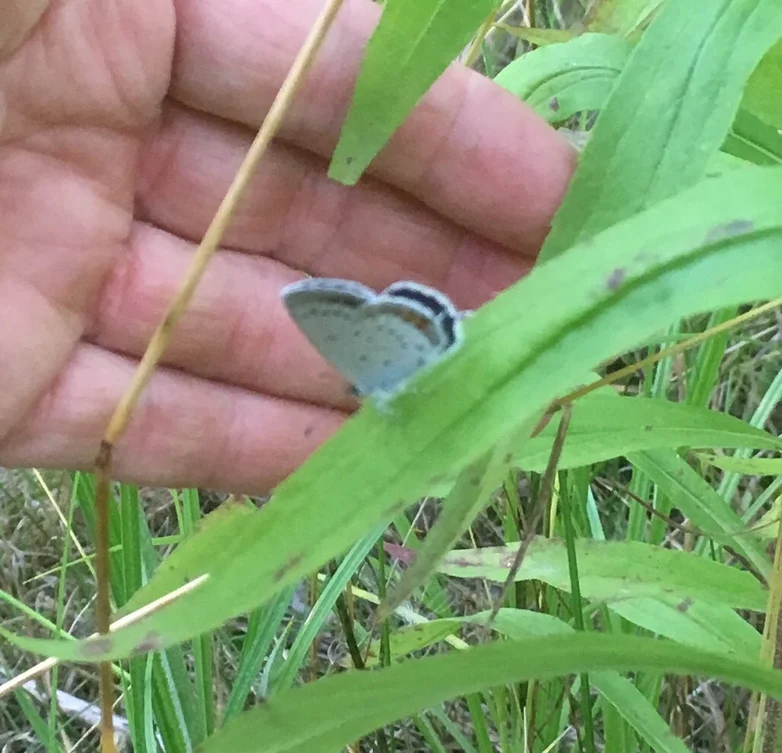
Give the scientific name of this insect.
Cupido argiades (also Elkalyce argiades)
